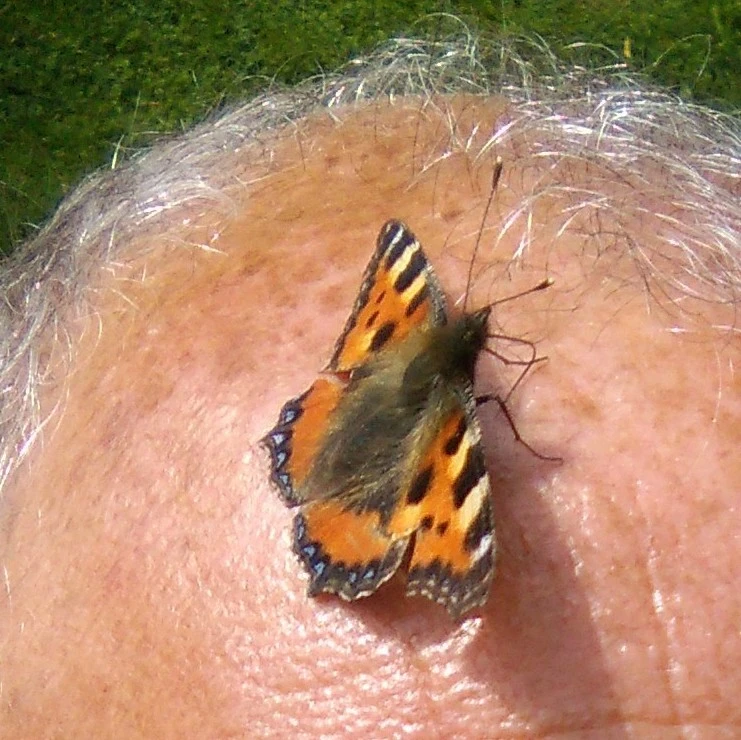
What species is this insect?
Aglais urticae
